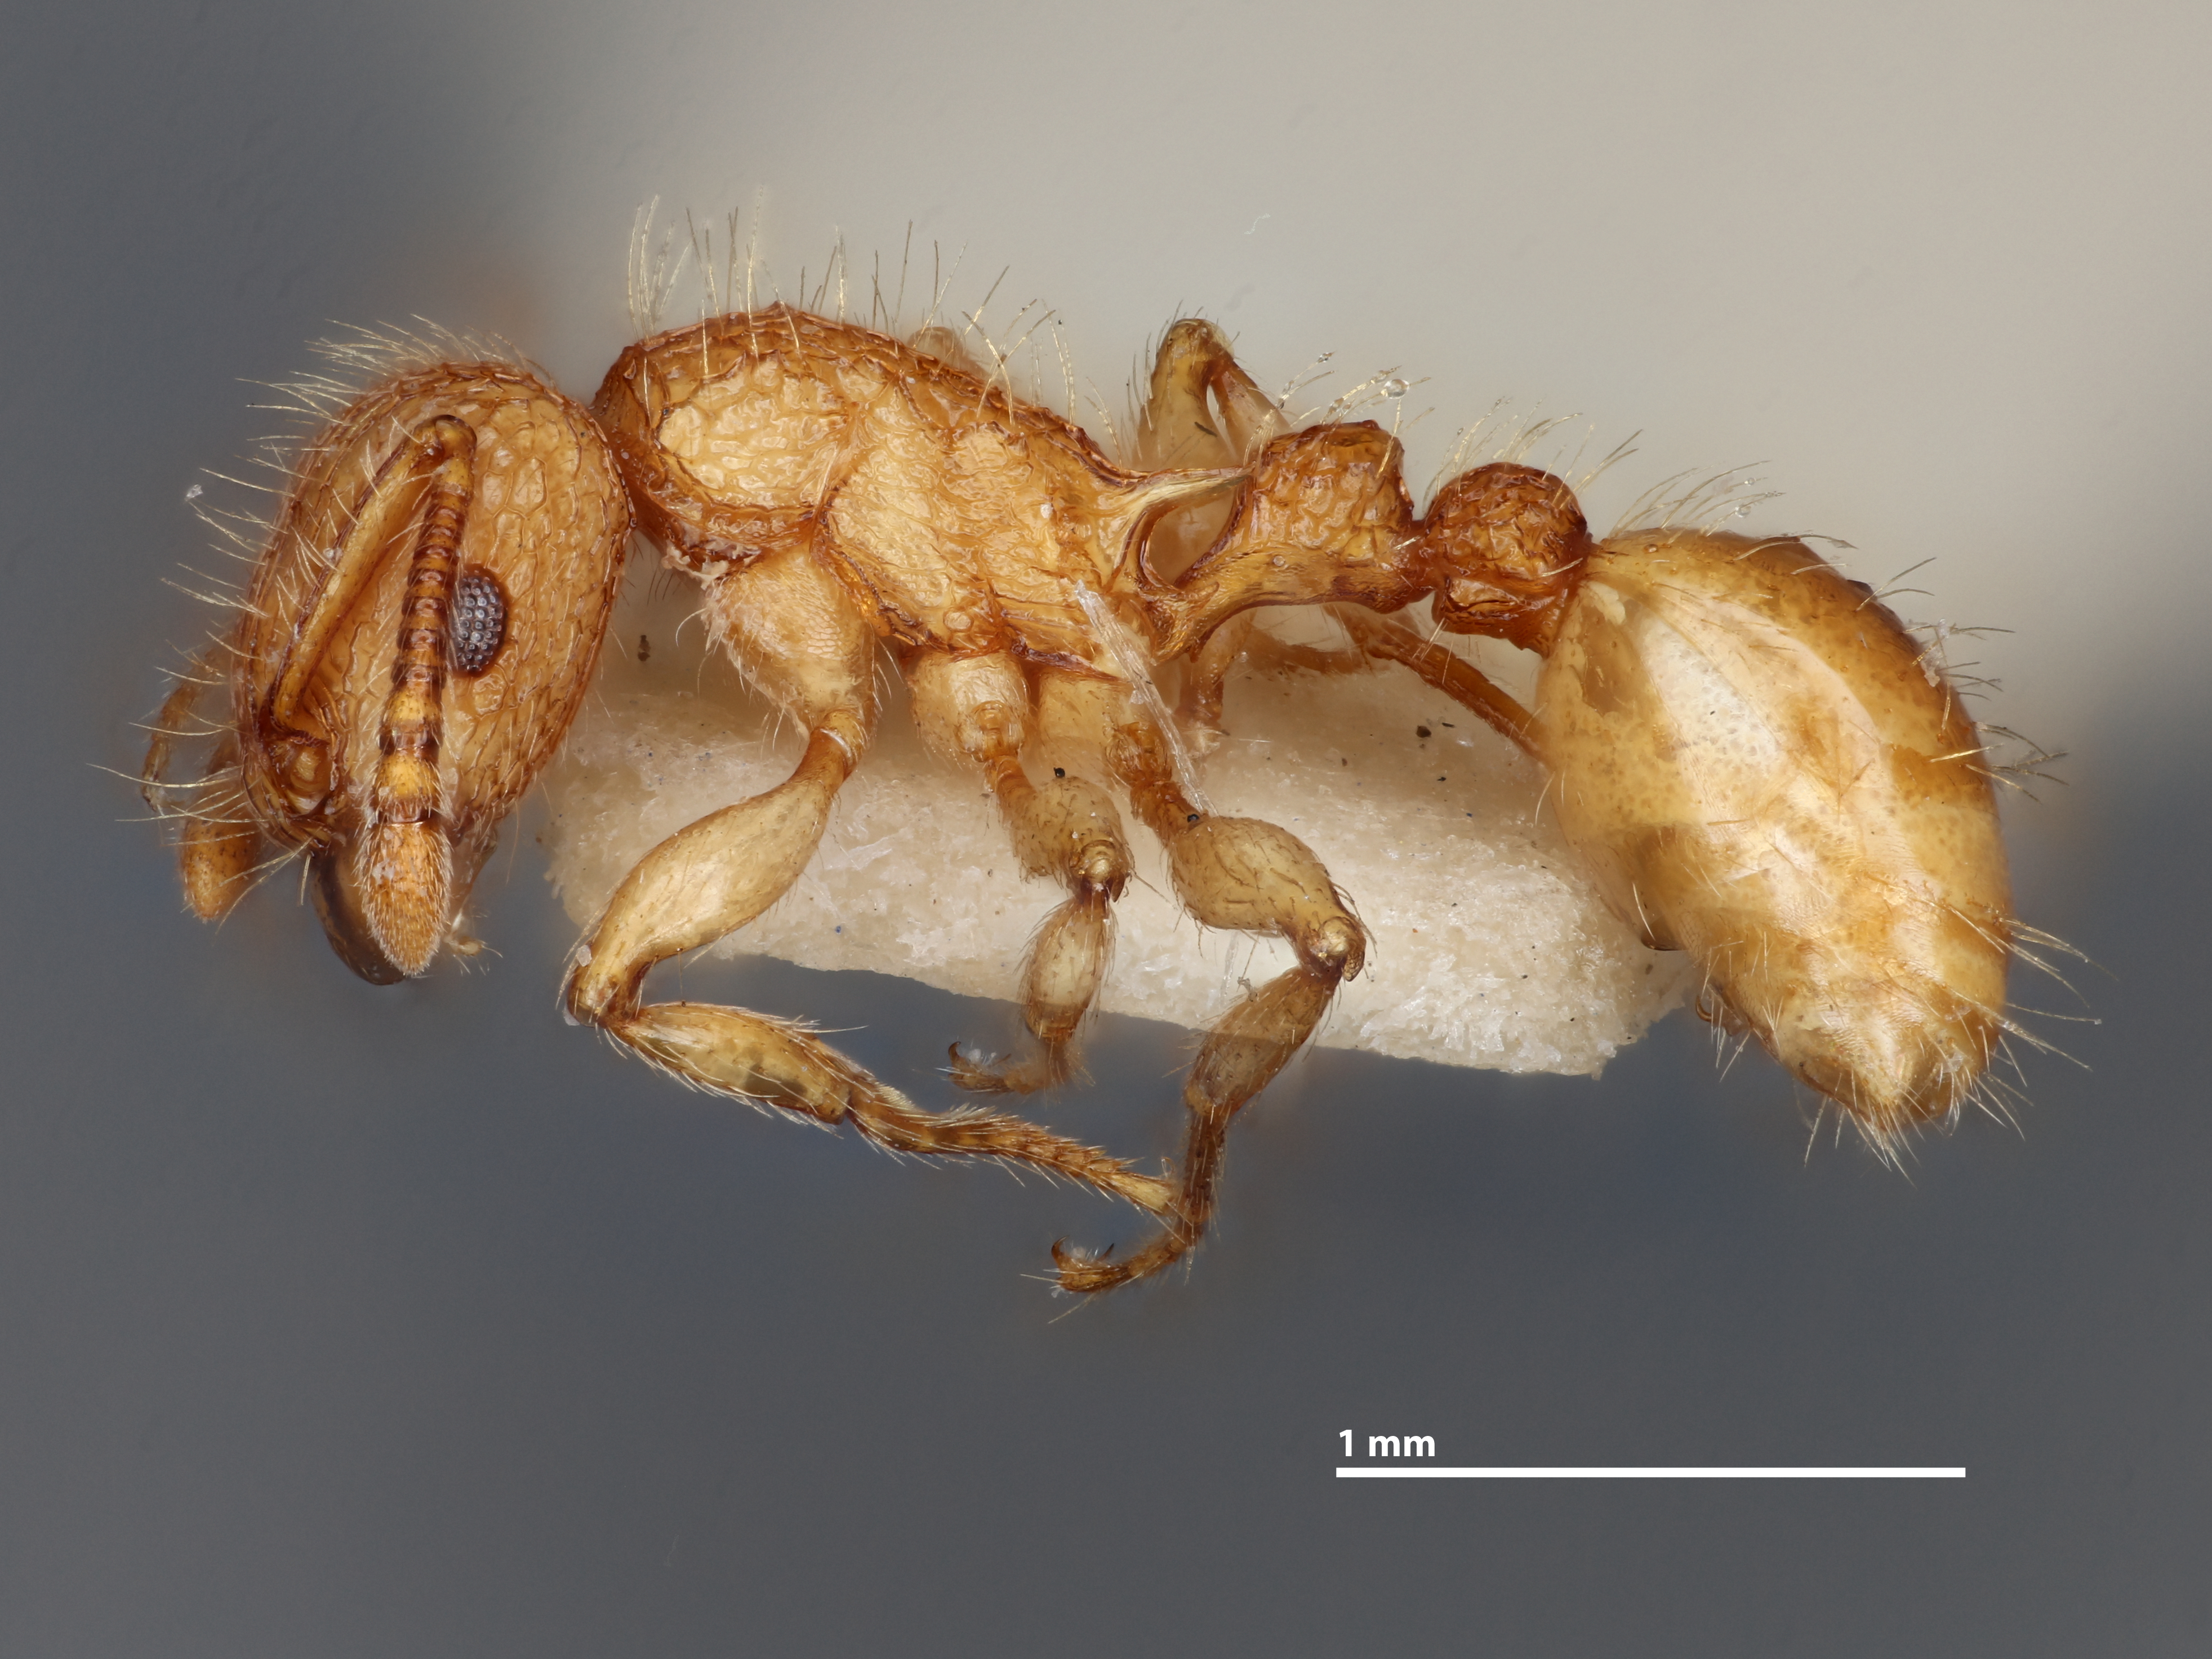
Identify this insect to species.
Tetramorium pacificum
